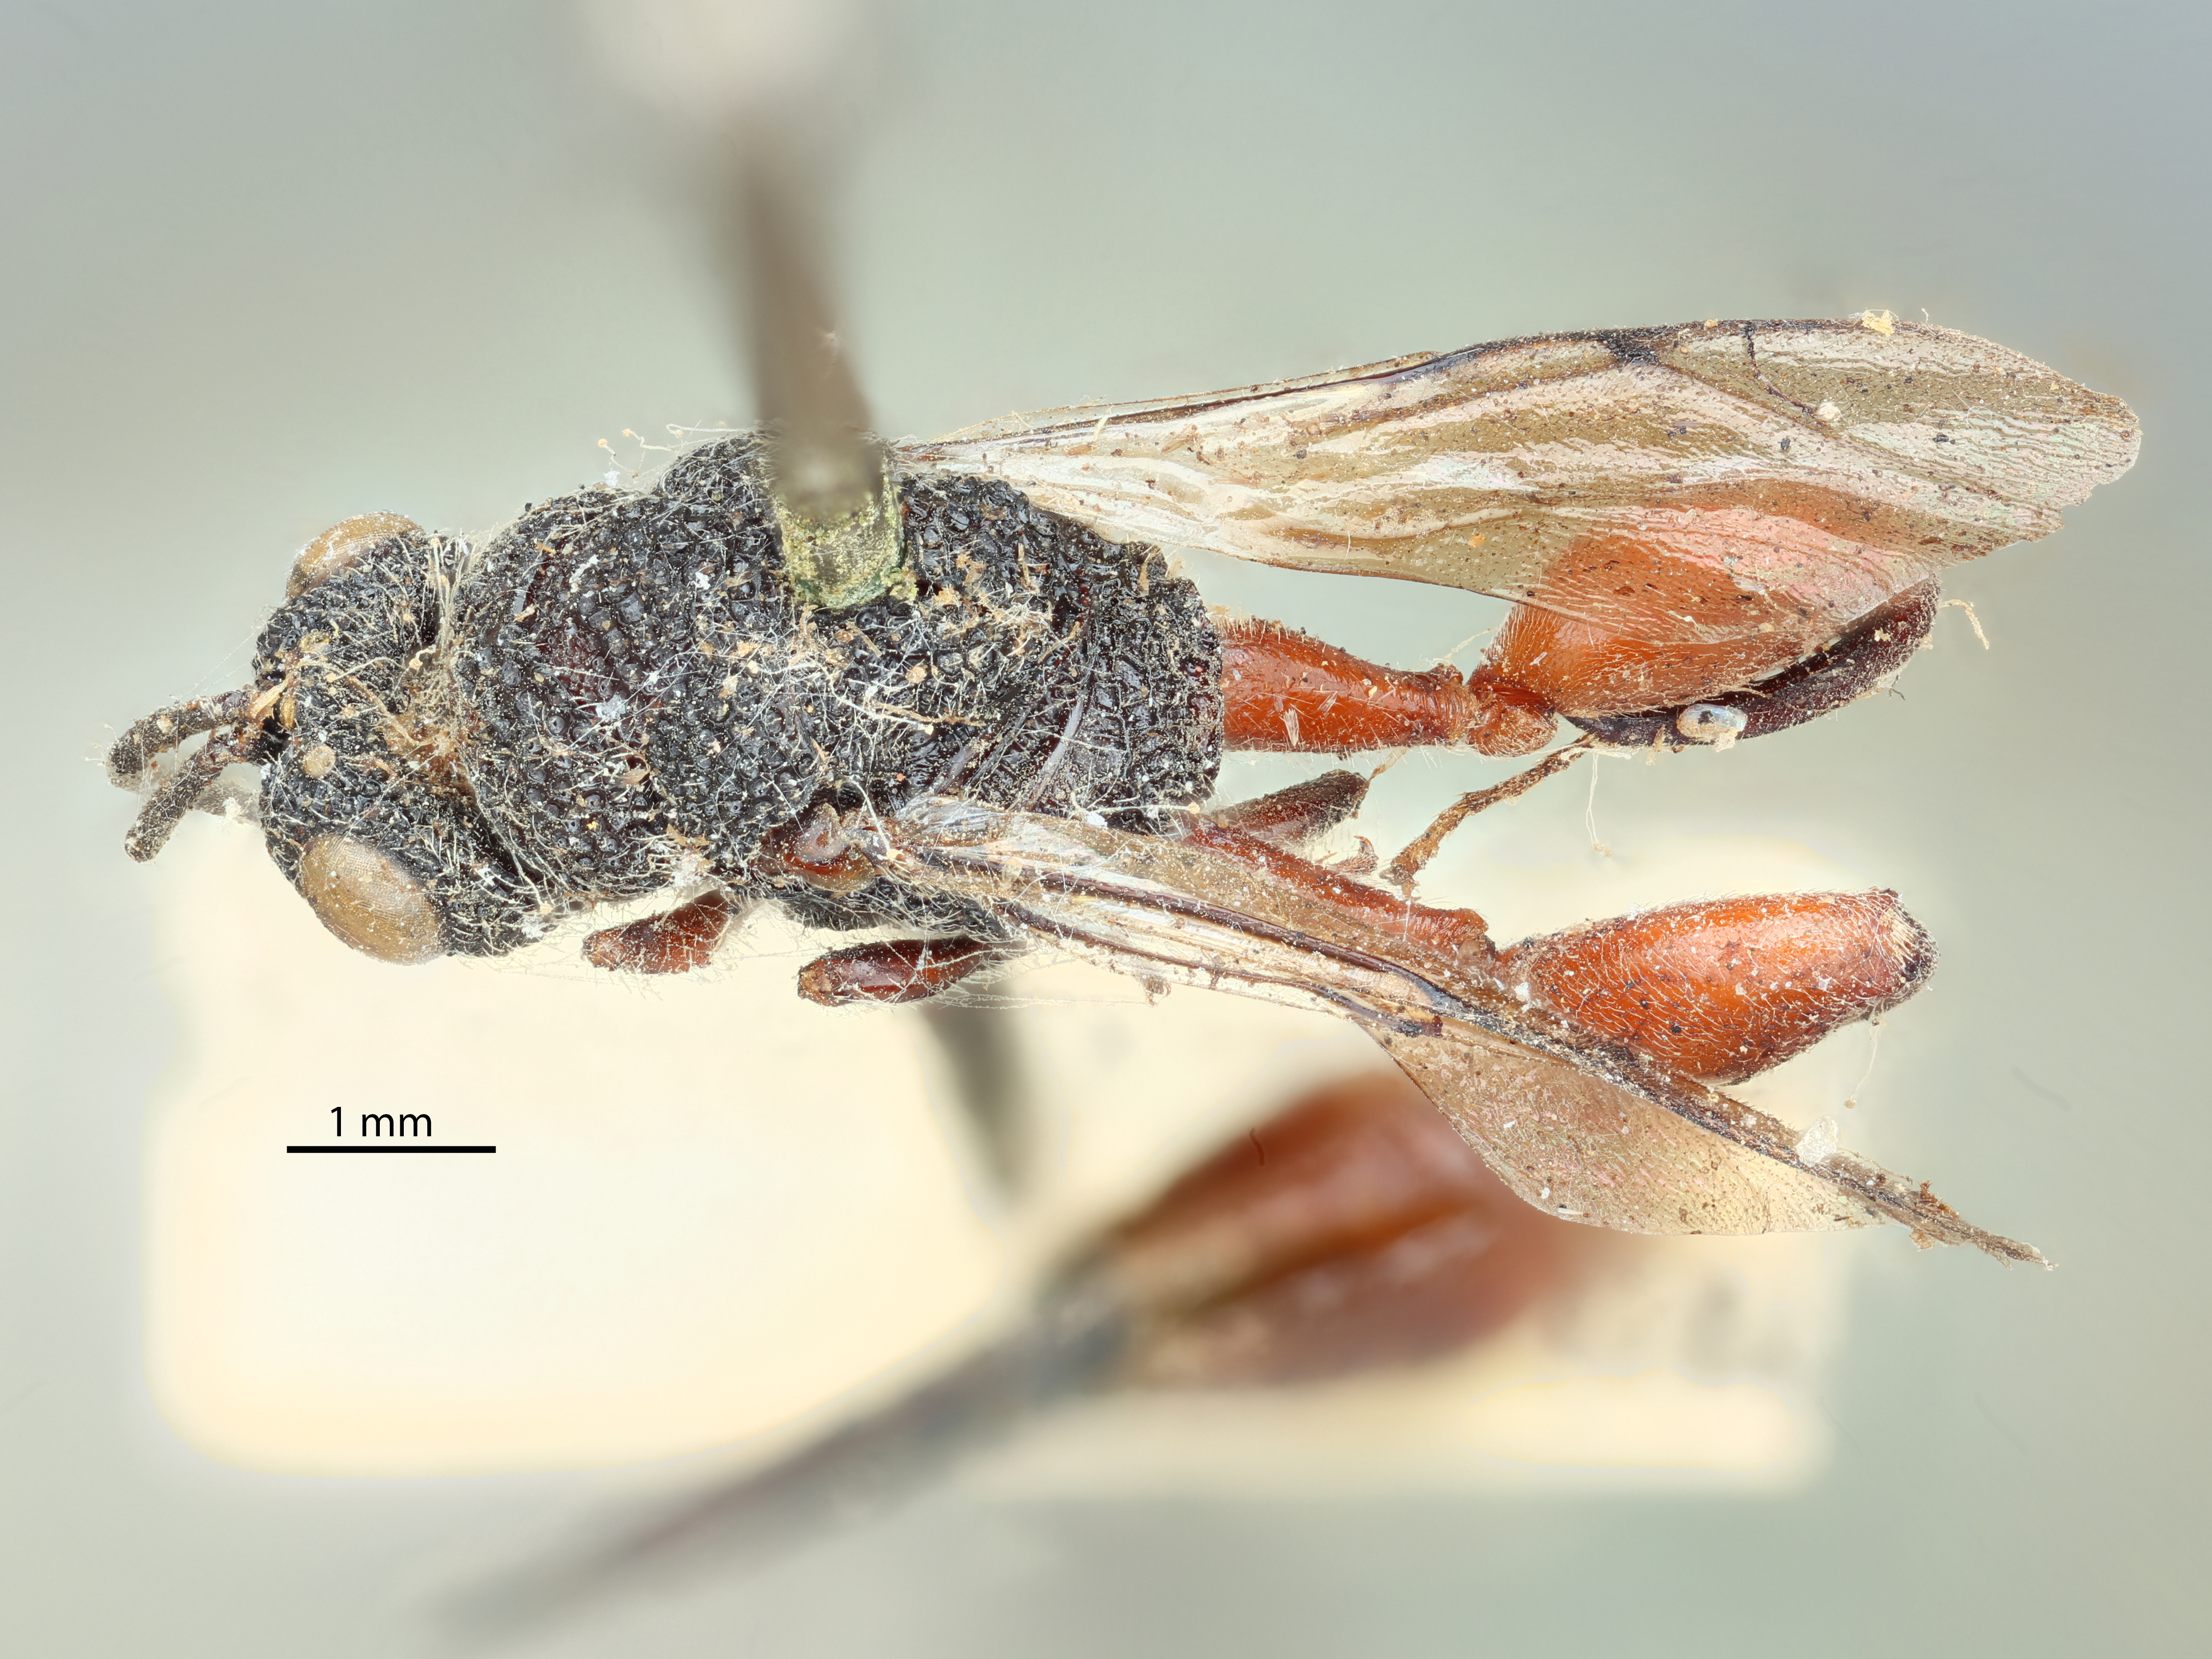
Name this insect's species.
Smicra gigantea
